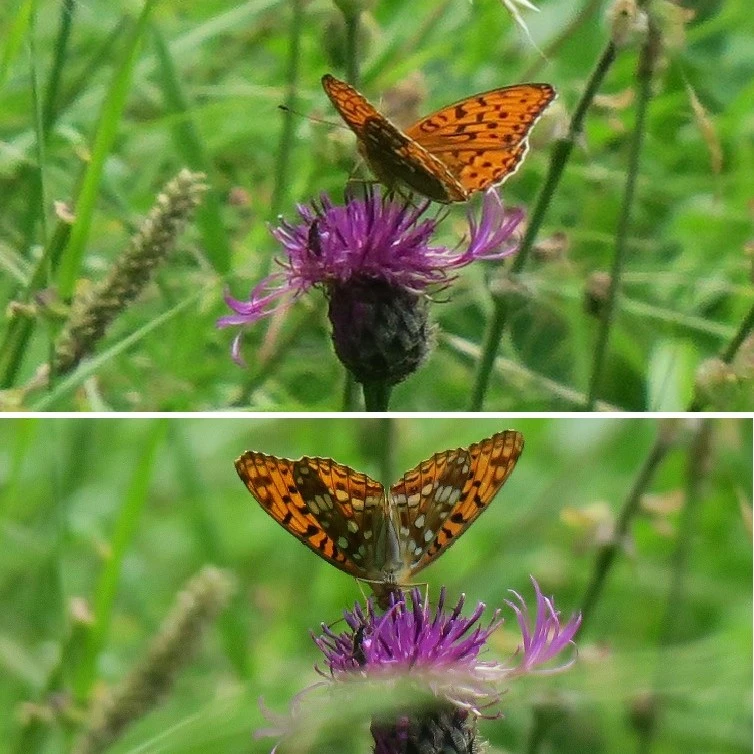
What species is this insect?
Fabriciana adippe
